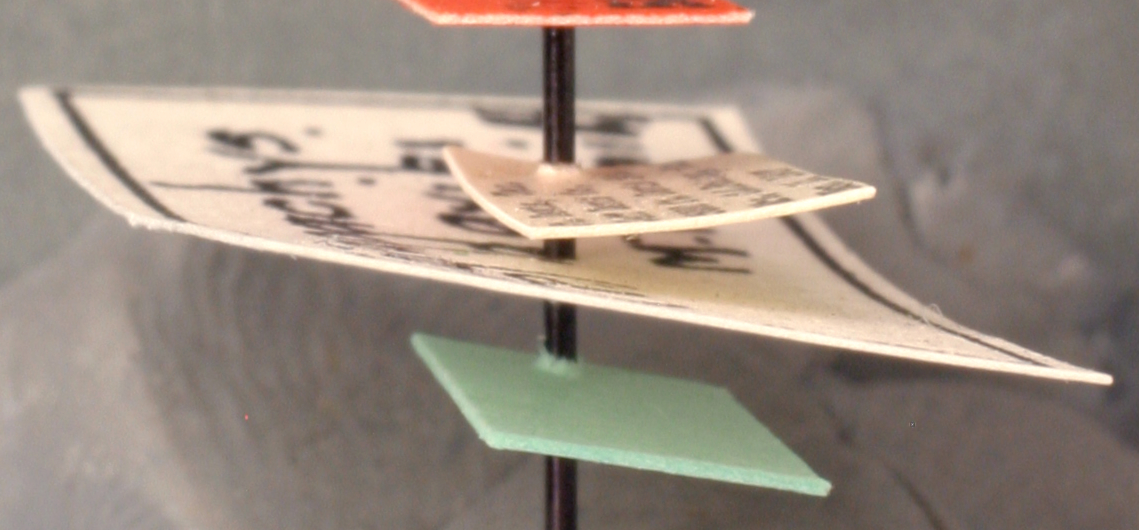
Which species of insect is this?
Cerapachys davisi
